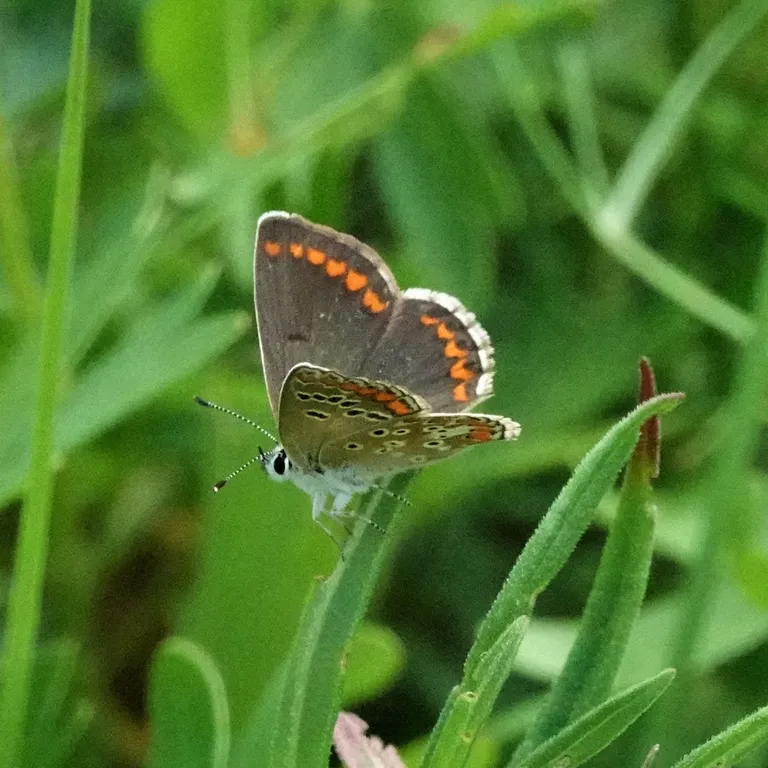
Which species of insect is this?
Aricia agestis/artaxerxes
